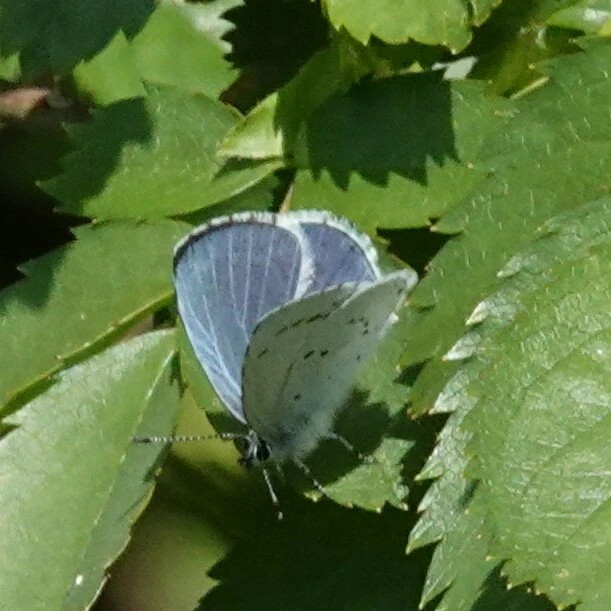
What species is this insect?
Celastrina argiolus
